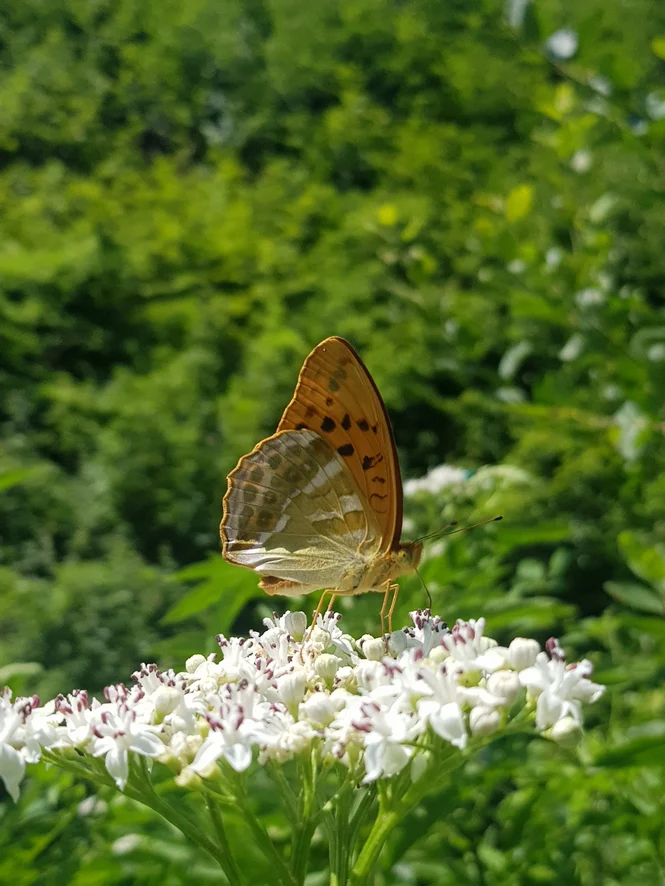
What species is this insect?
Argynnis paphia
